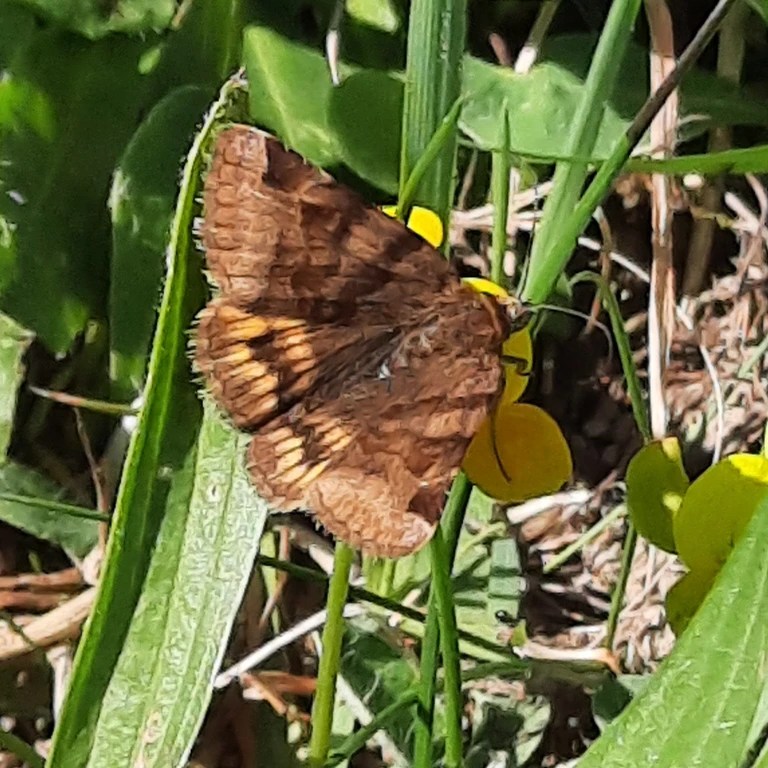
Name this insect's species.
Euclidia glyphica
